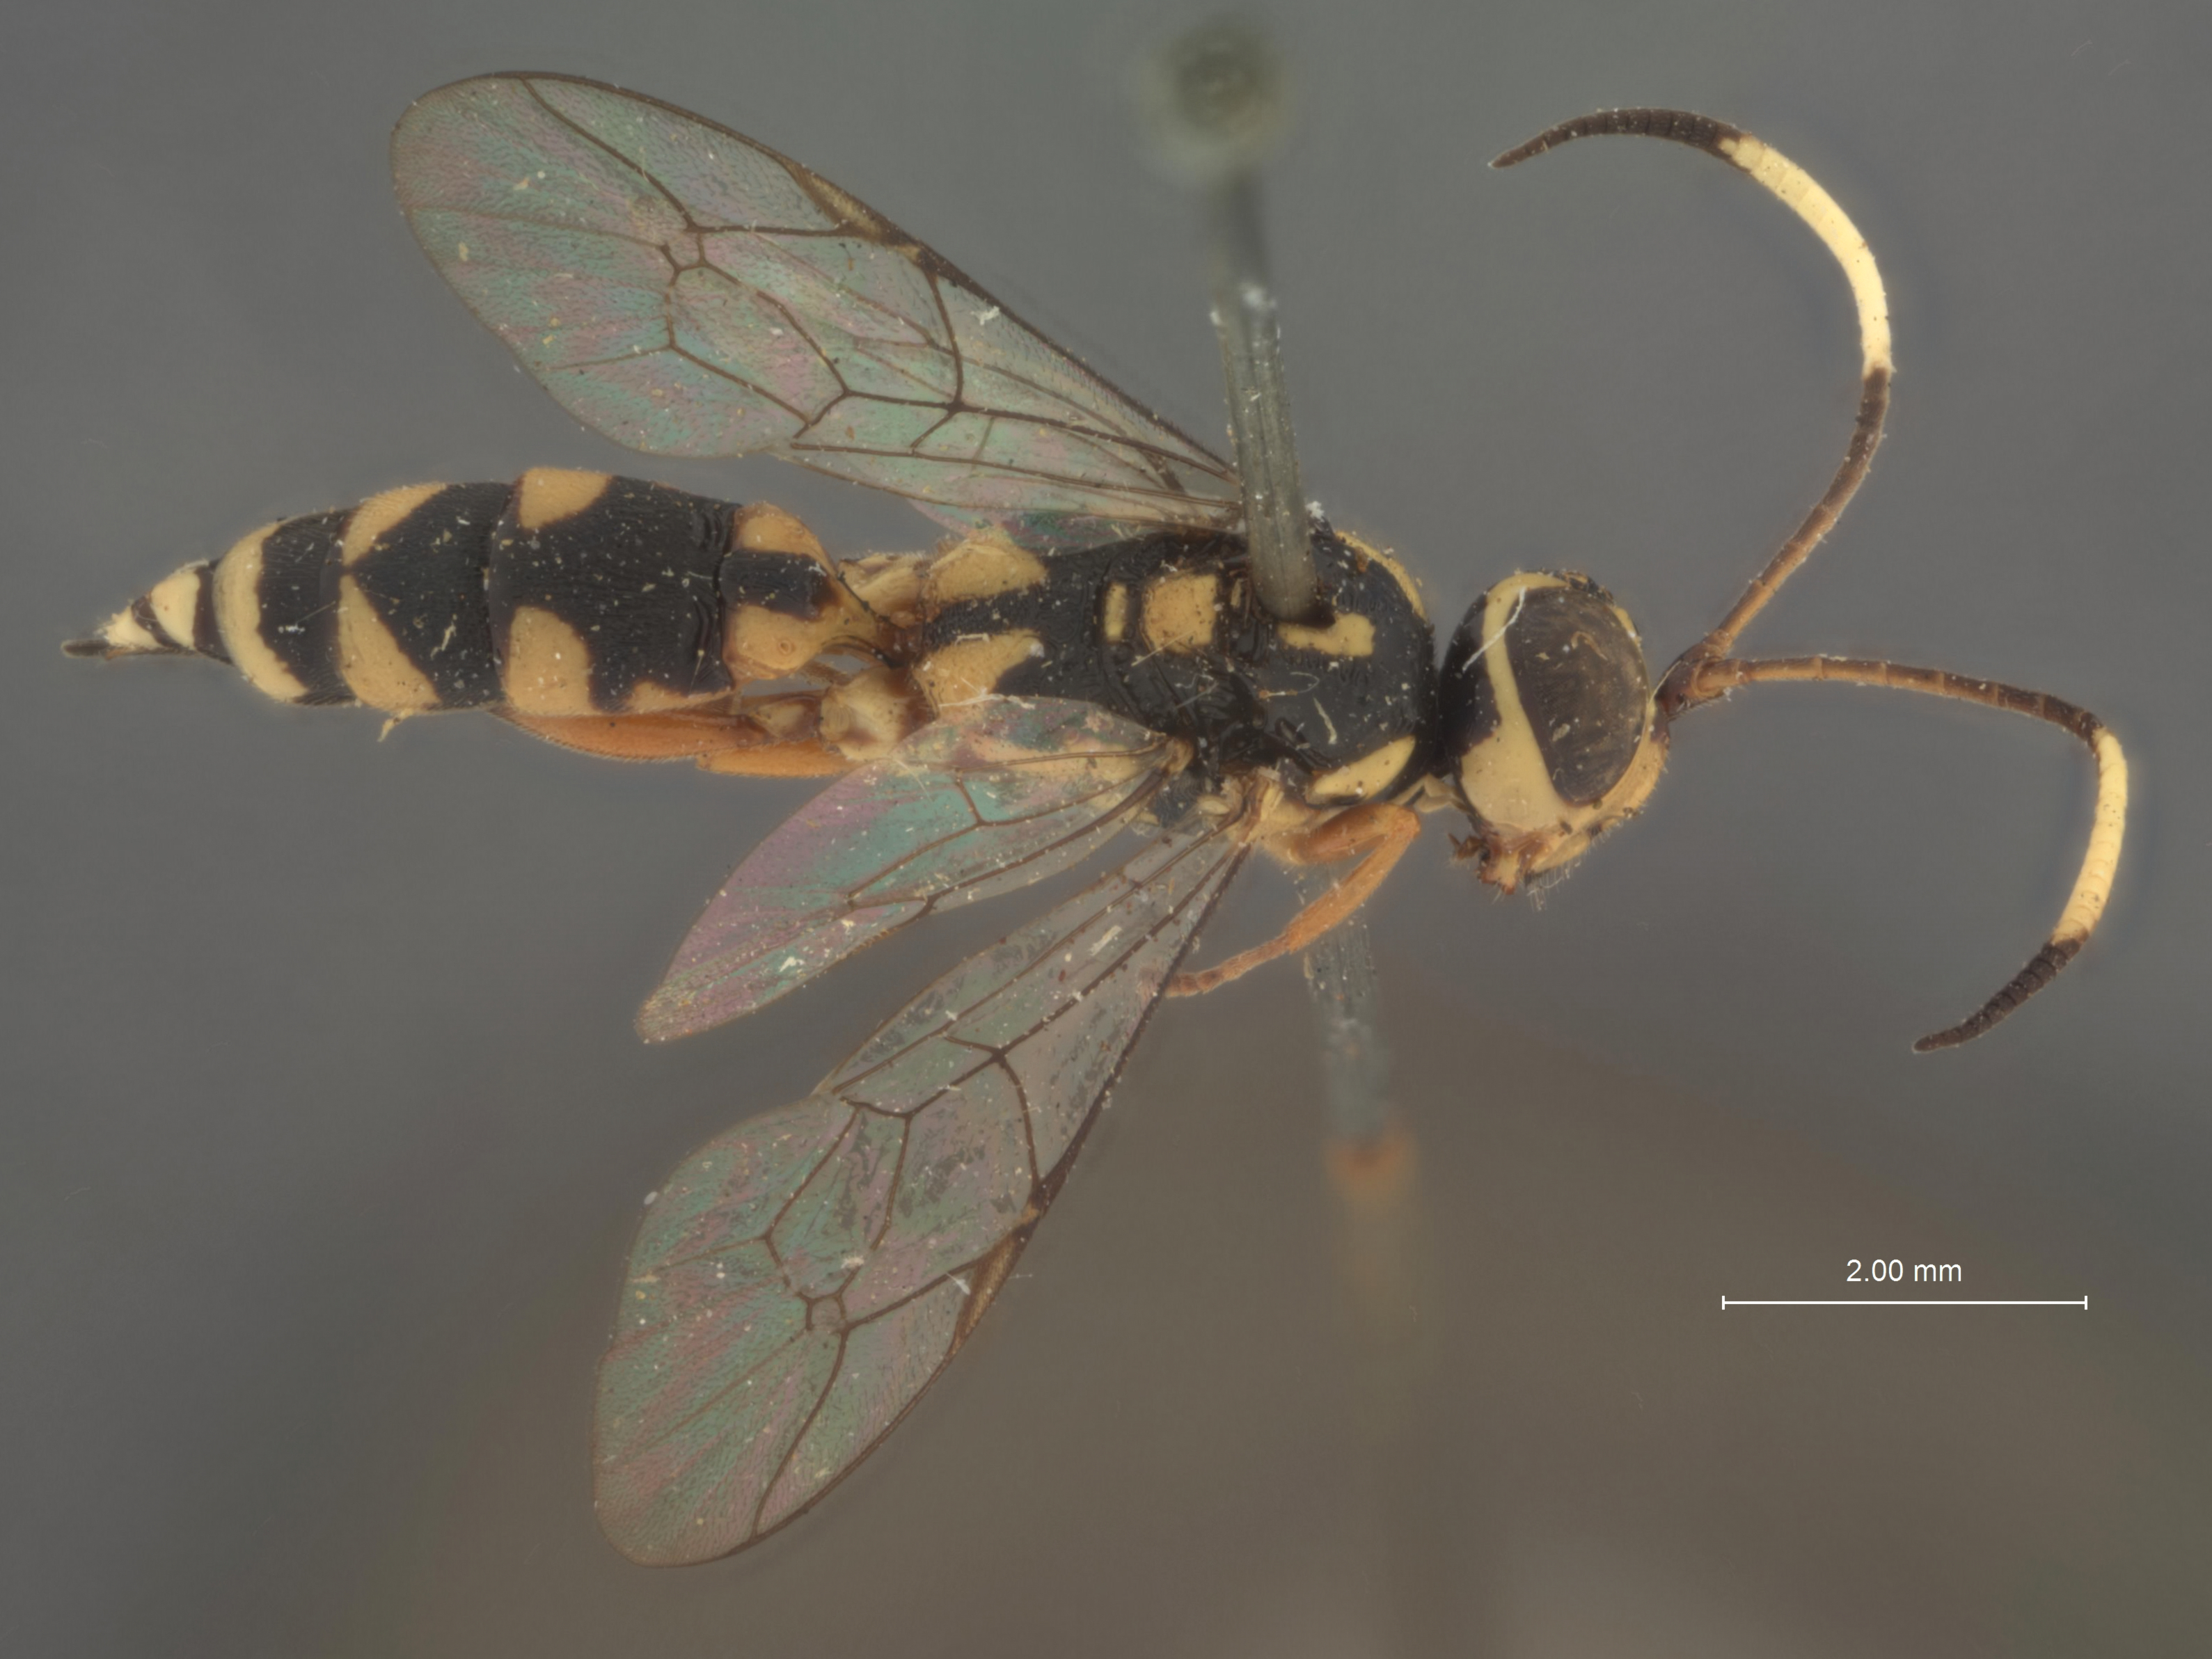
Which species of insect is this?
Pycnopyge bella
